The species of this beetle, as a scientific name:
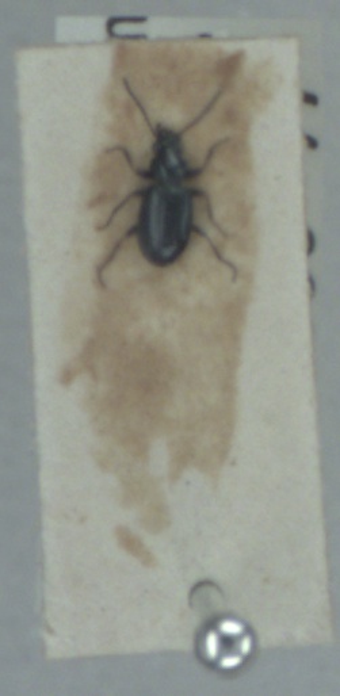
Bembidion minimum
